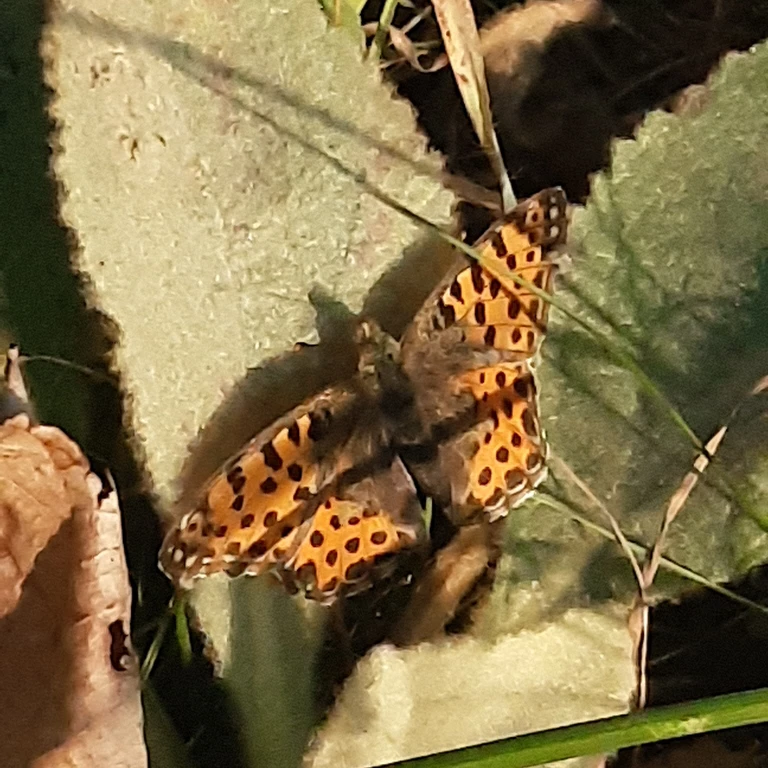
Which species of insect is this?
Issoria lathonia
